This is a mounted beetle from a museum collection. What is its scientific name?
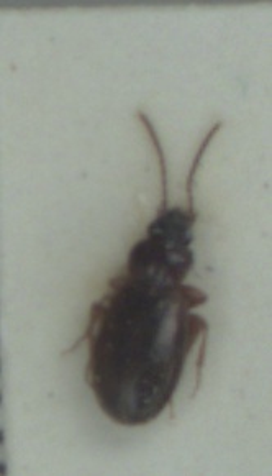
Trechus obtusus
